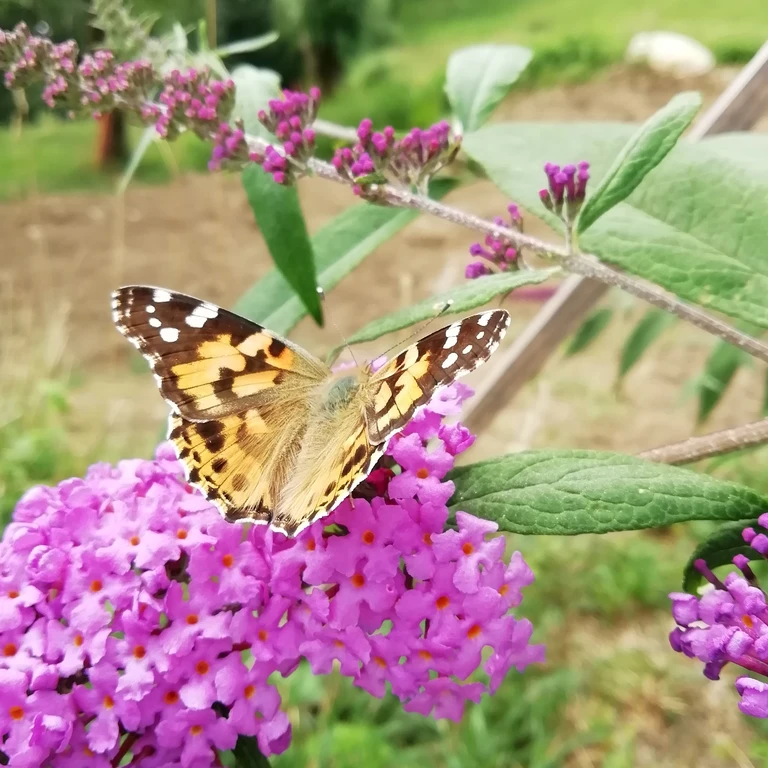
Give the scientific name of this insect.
Vanessa cardui
